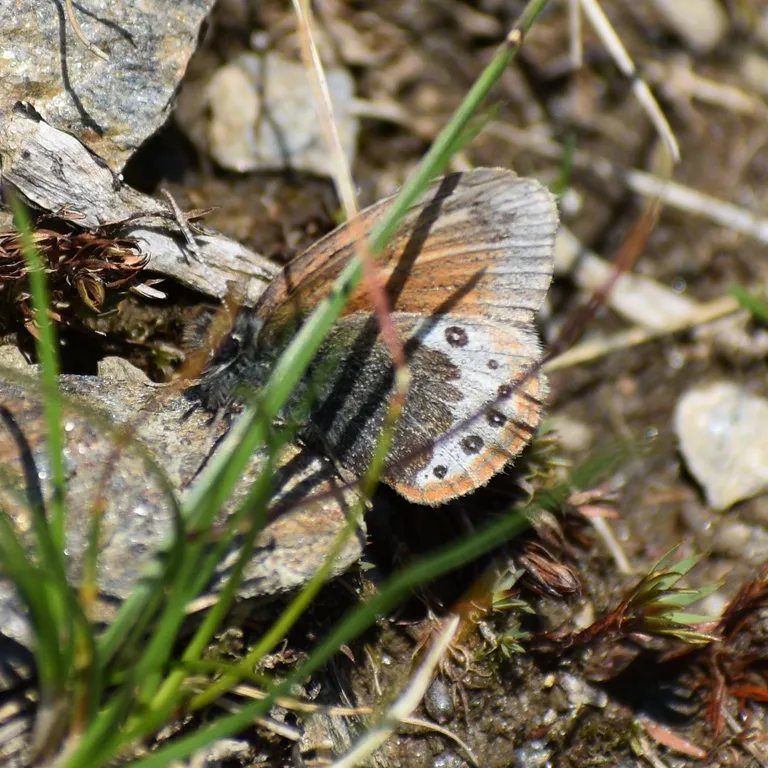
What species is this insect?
Coenonympha gardetta
